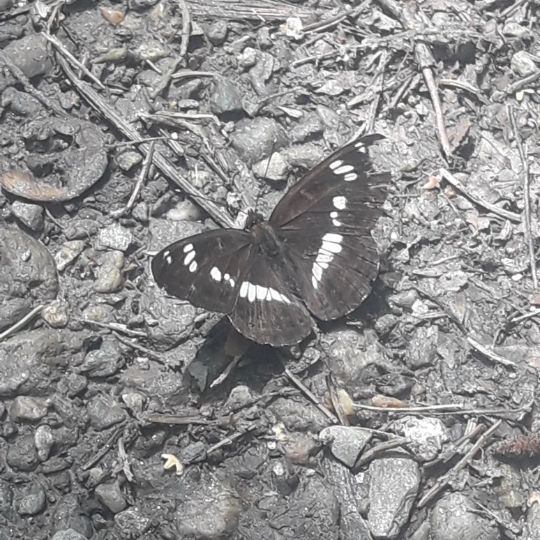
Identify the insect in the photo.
Limenitis camilla (also Ladoga camilla)
